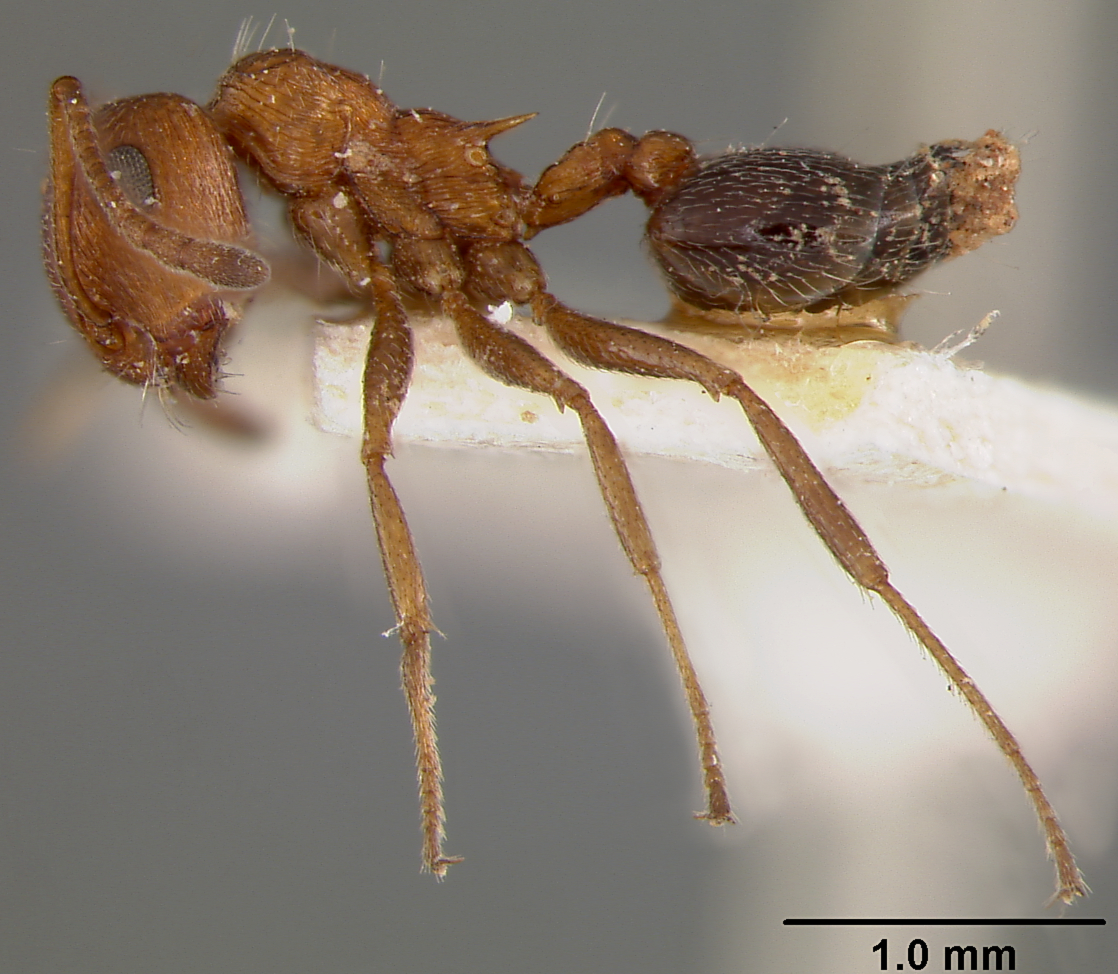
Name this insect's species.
Crematogaster schultzei
